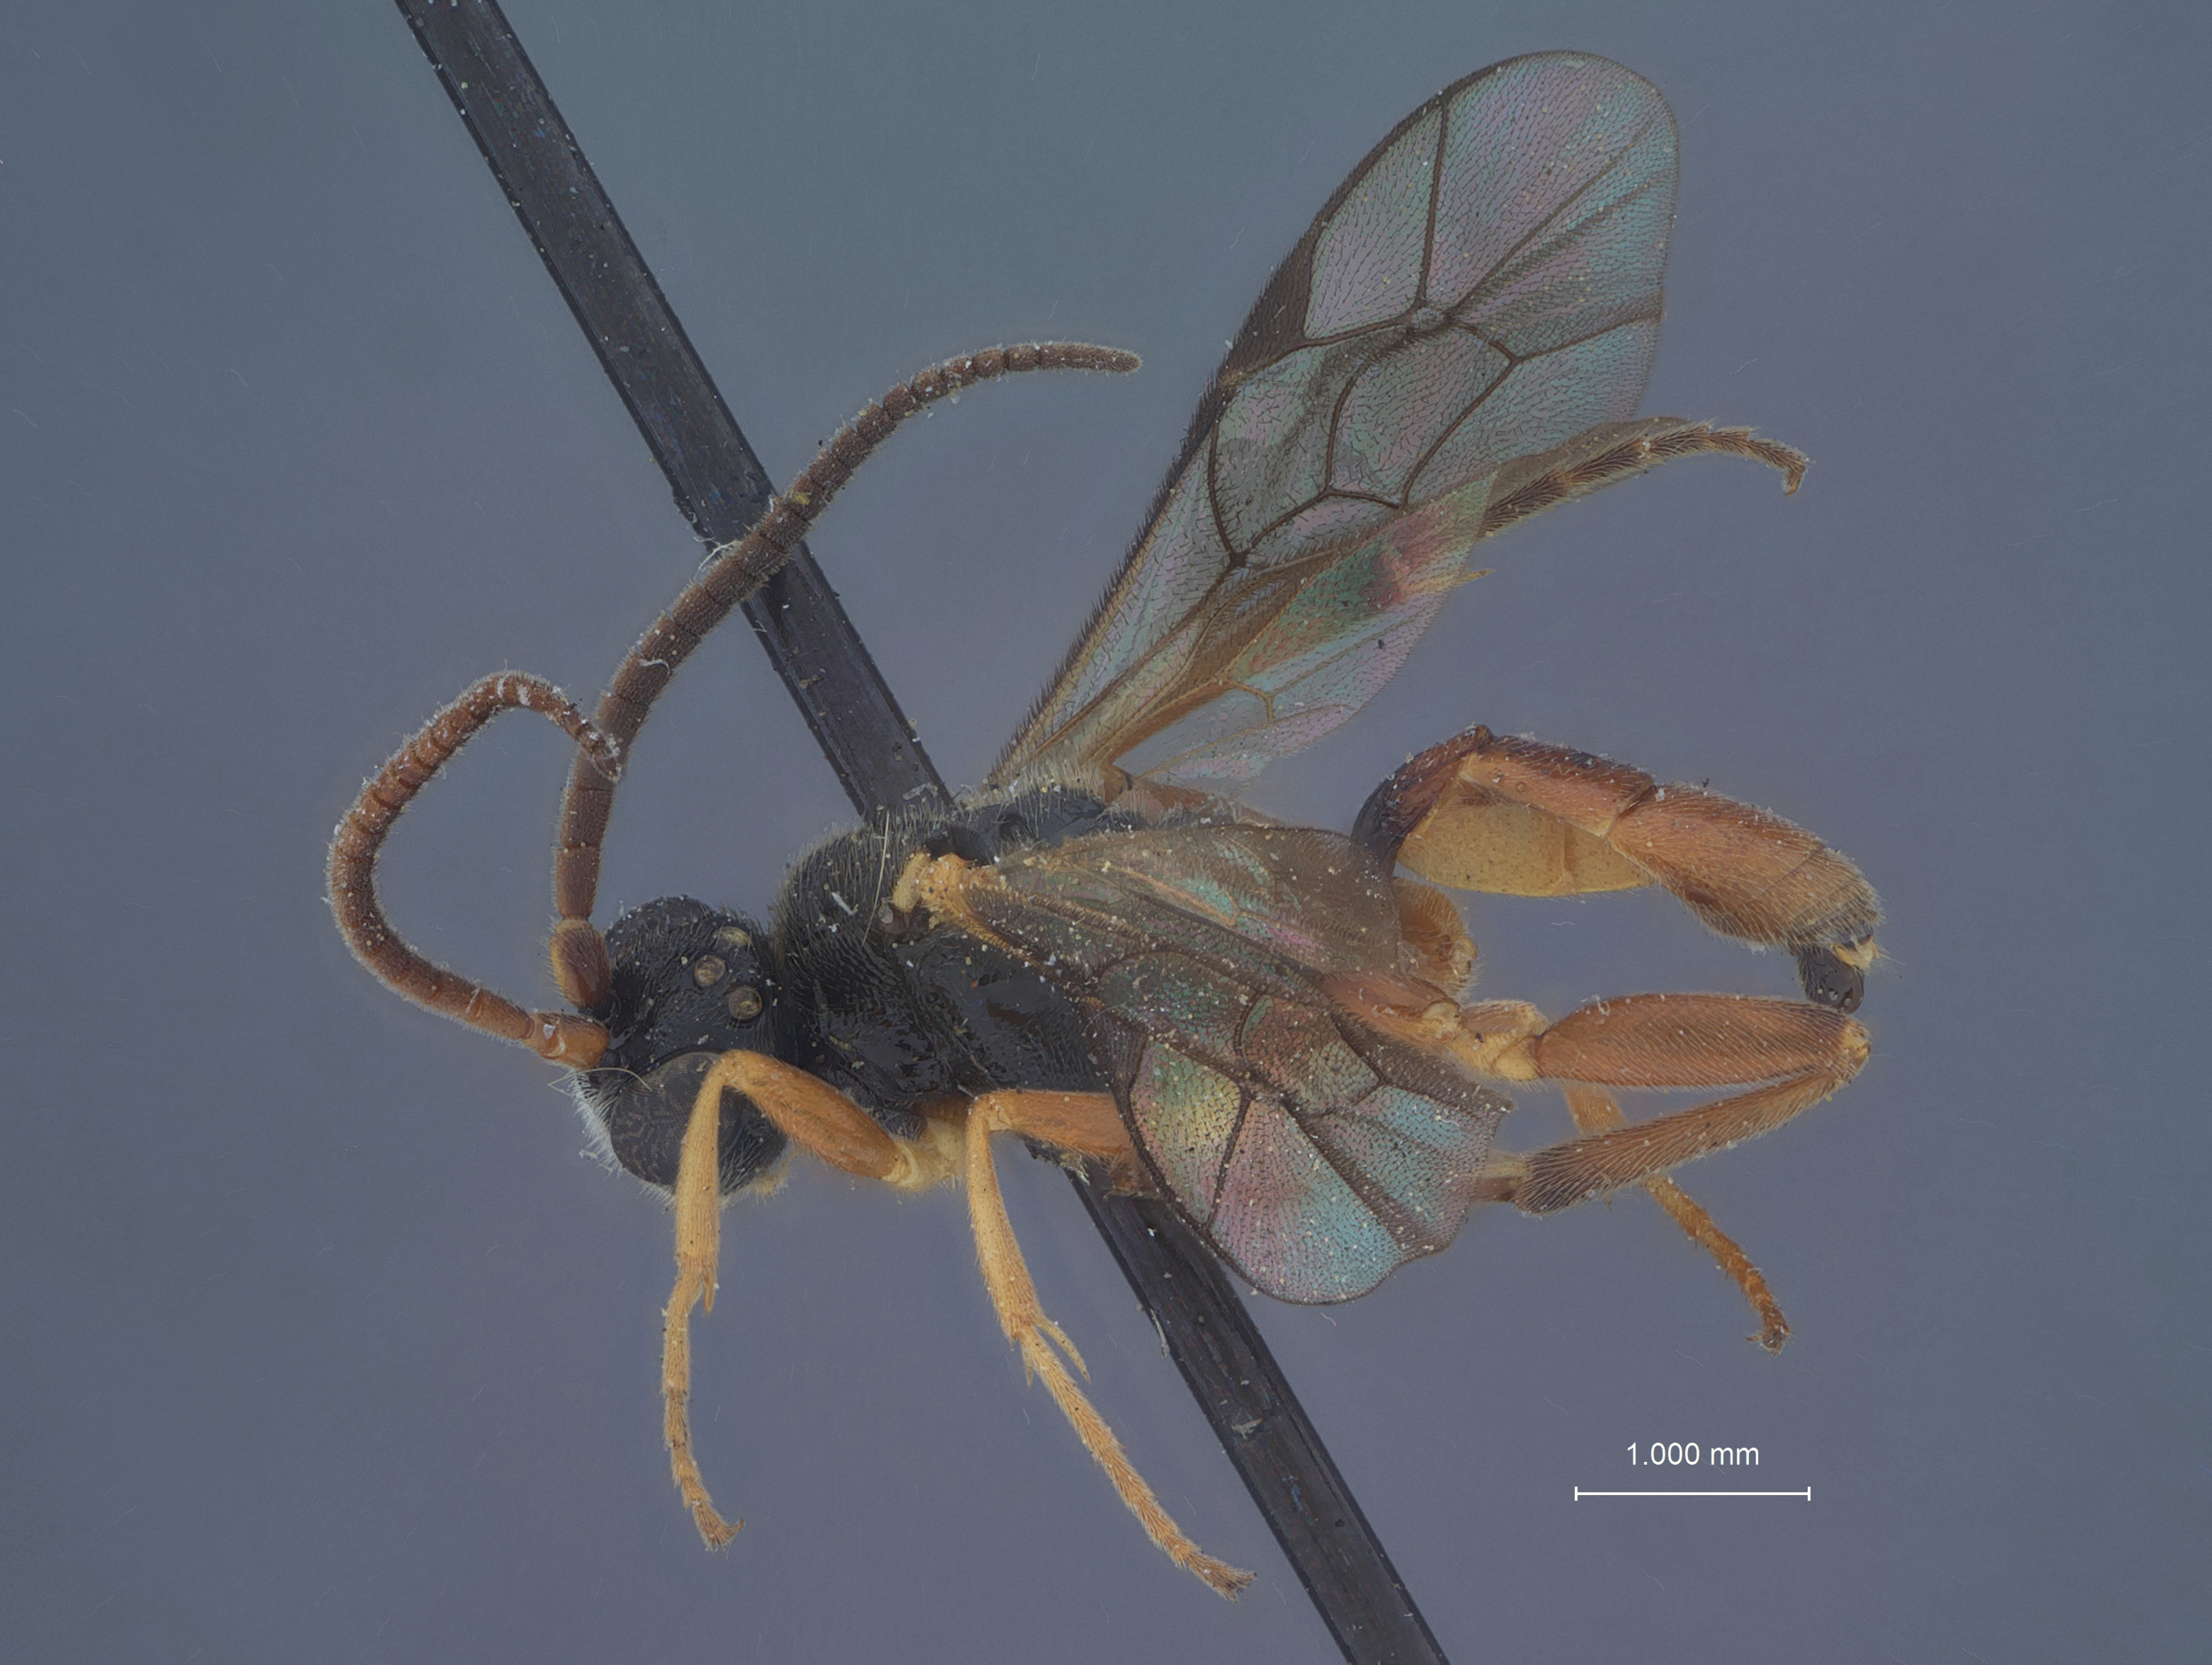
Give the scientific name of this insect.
Phygadeuon brittoni
